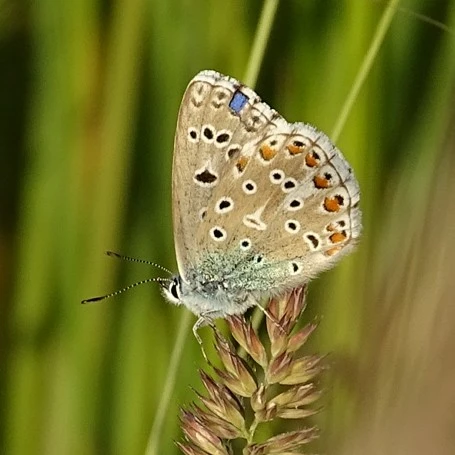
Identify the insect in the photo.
Lysandra bellargus
